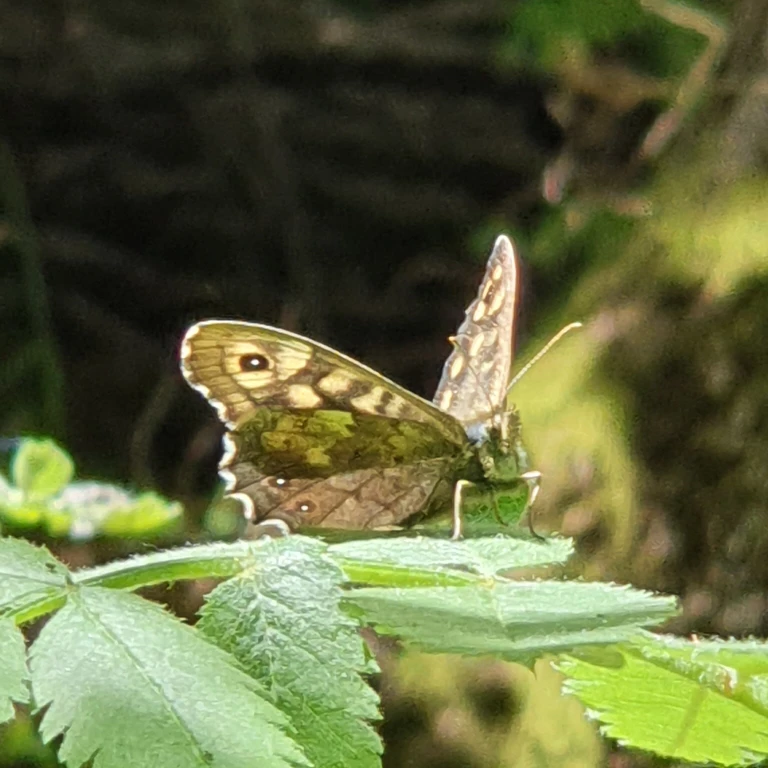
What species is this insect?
Pararge aegeria
